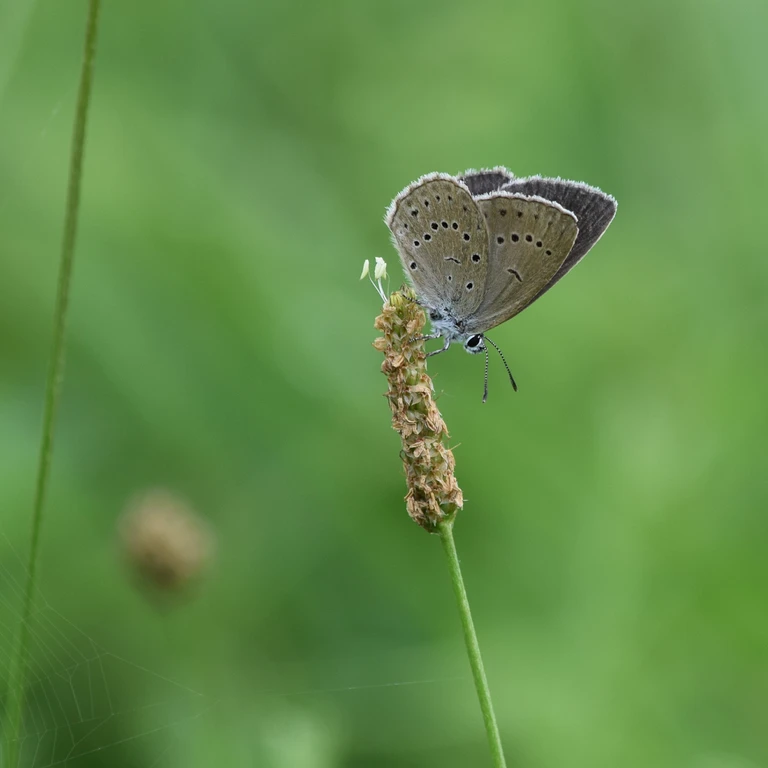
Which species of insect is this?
Phengaris teleius
